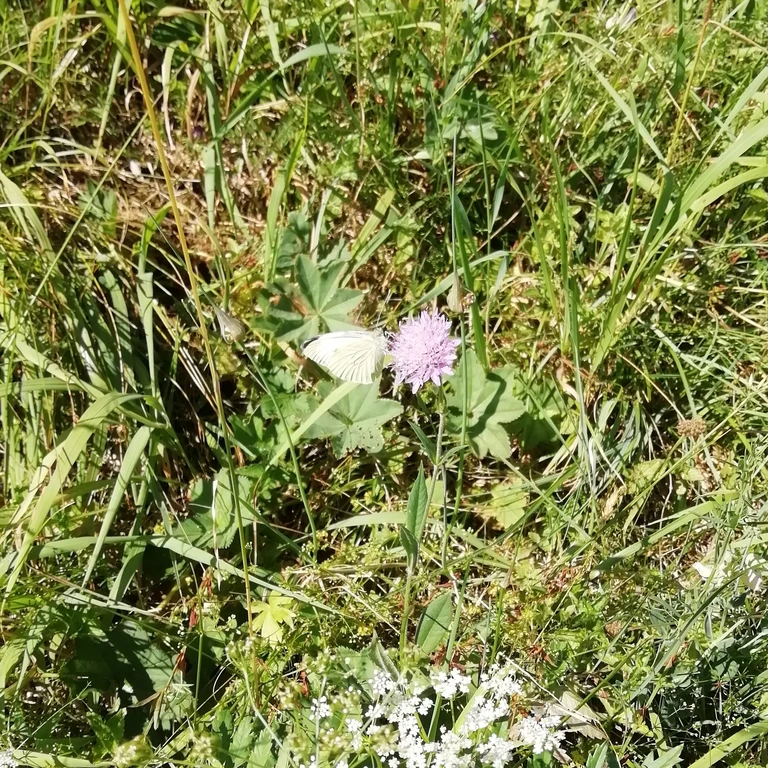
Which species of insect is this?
Pieris brassicae
